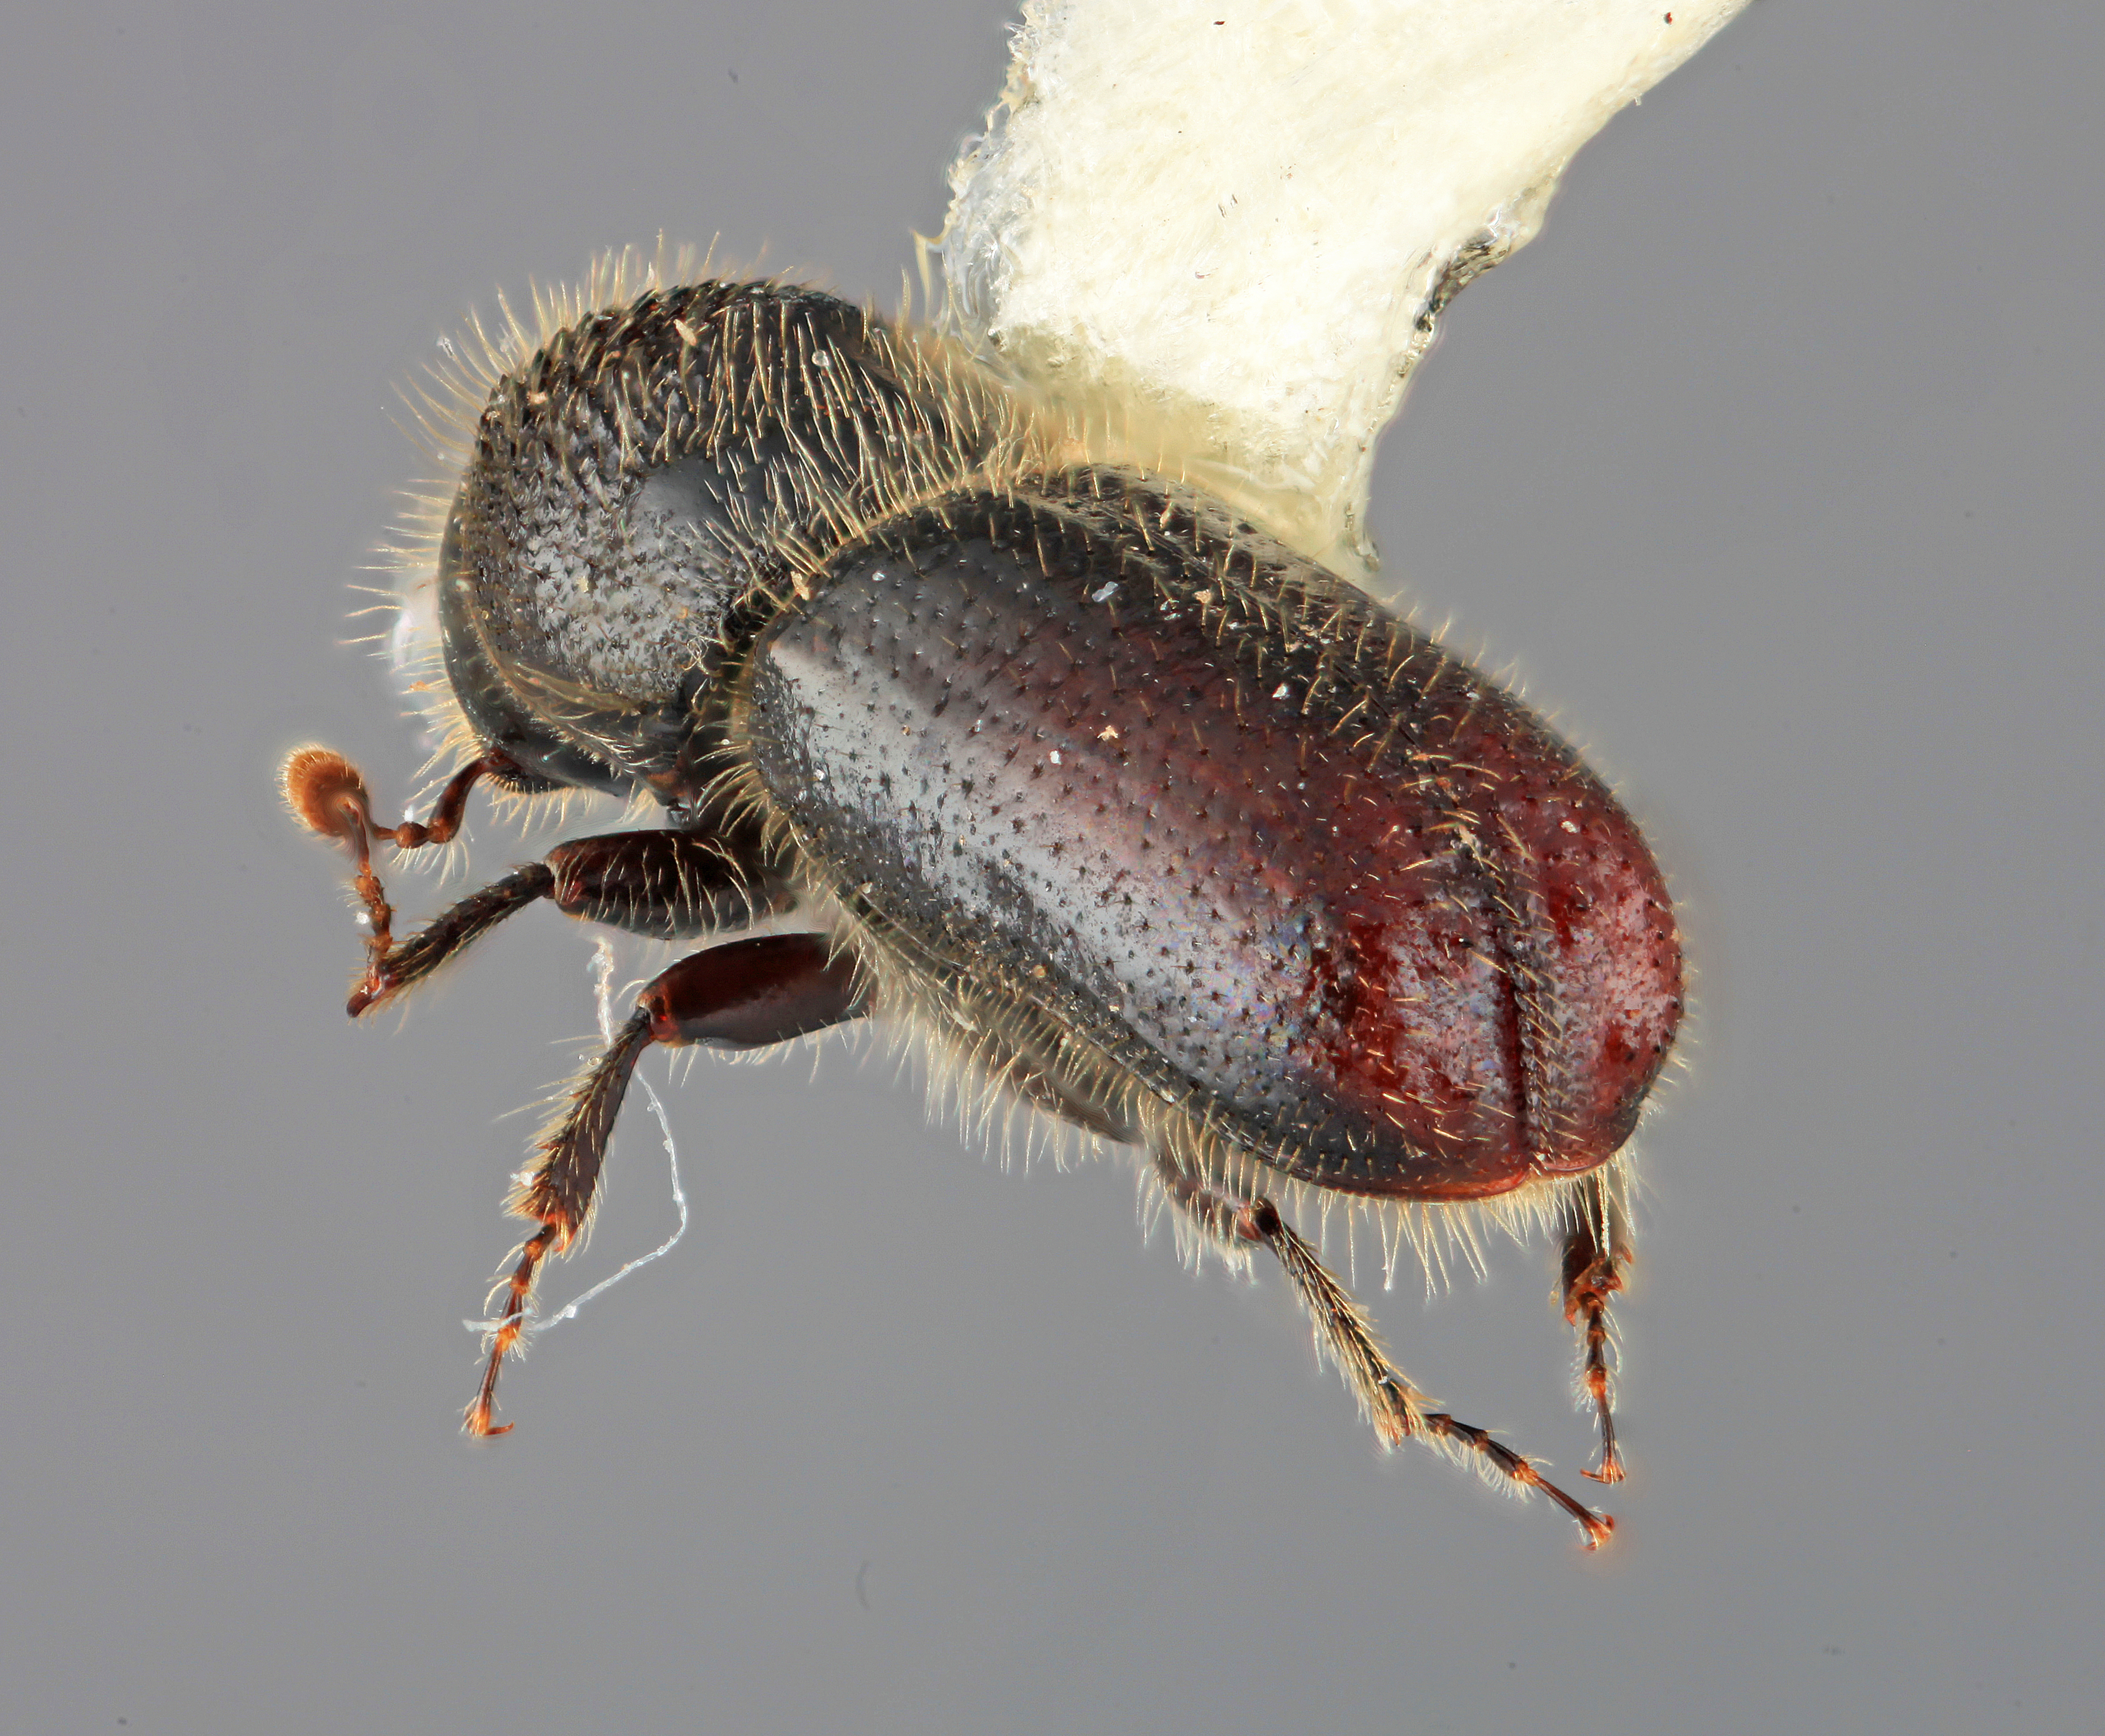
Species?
Pityogenes mexicanus
